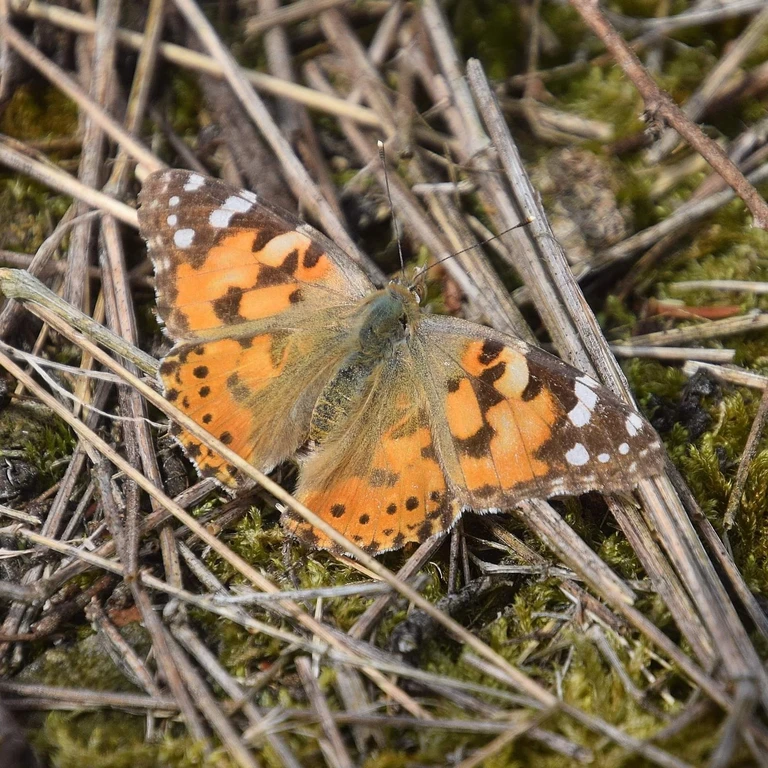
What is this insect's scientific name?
Vanessa cardui
